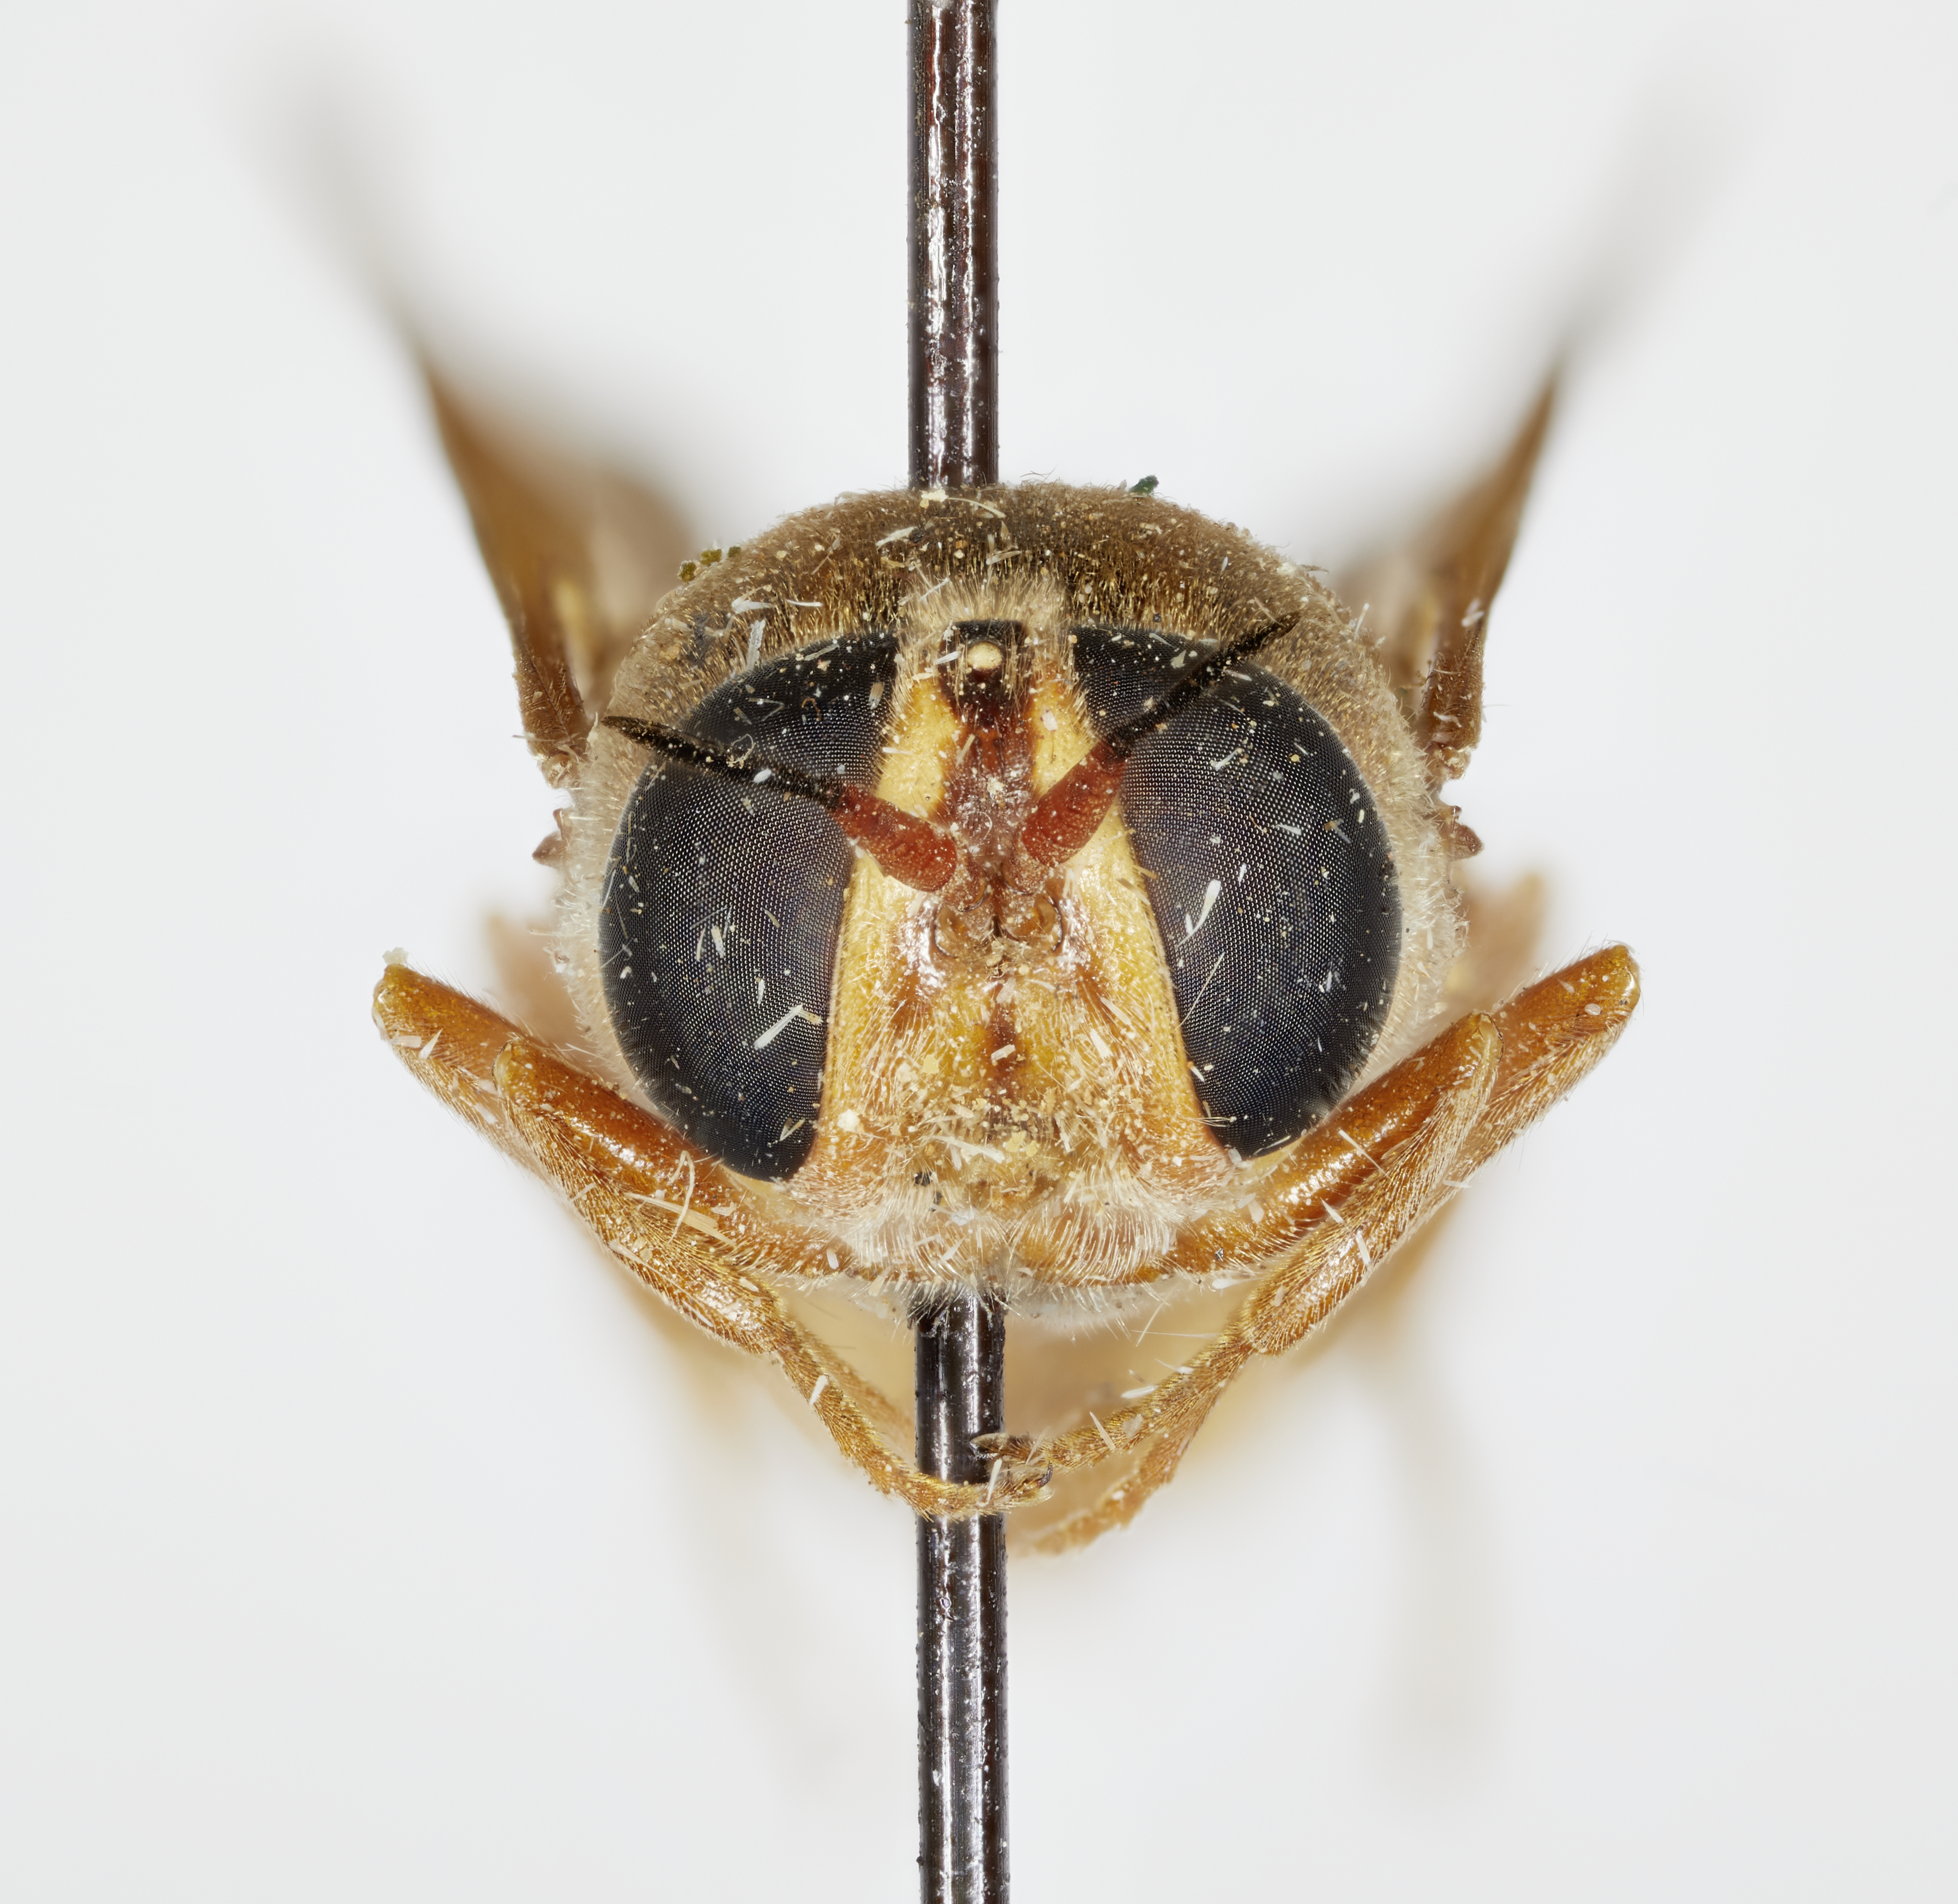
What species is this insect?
Hermetia hunteri
